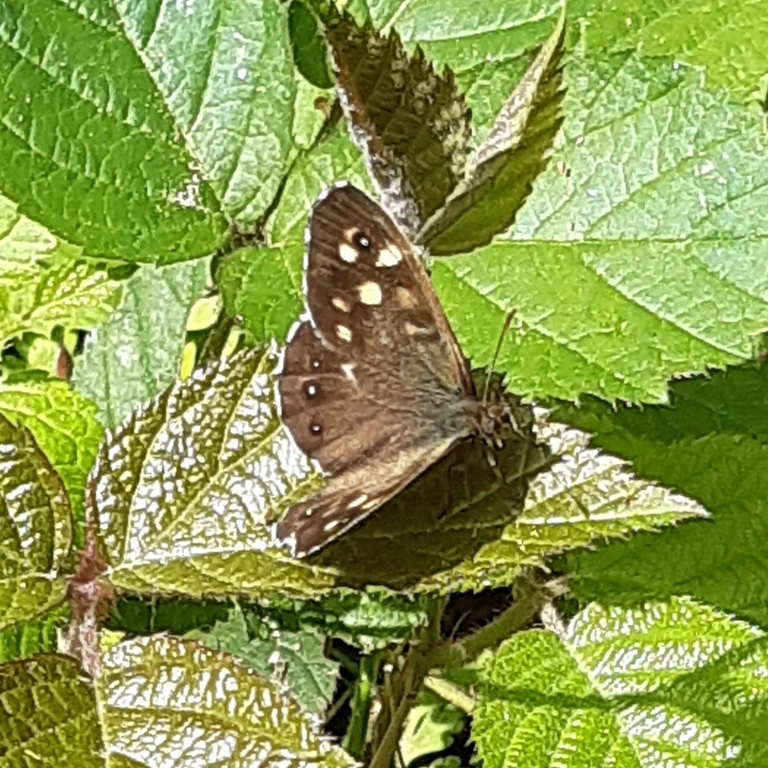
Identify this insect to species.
Pararge aegeria
